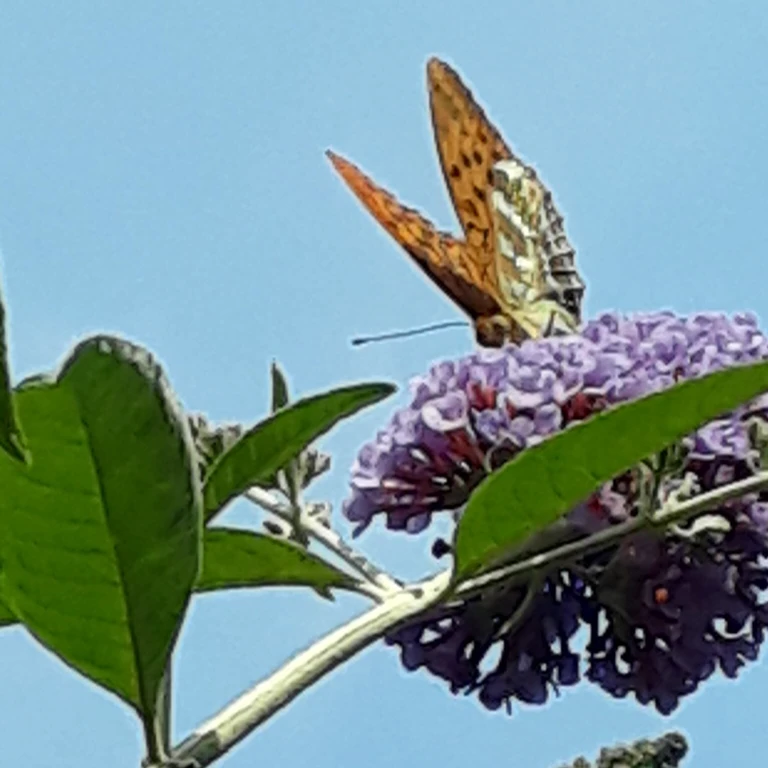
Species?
Argynnis paphia
